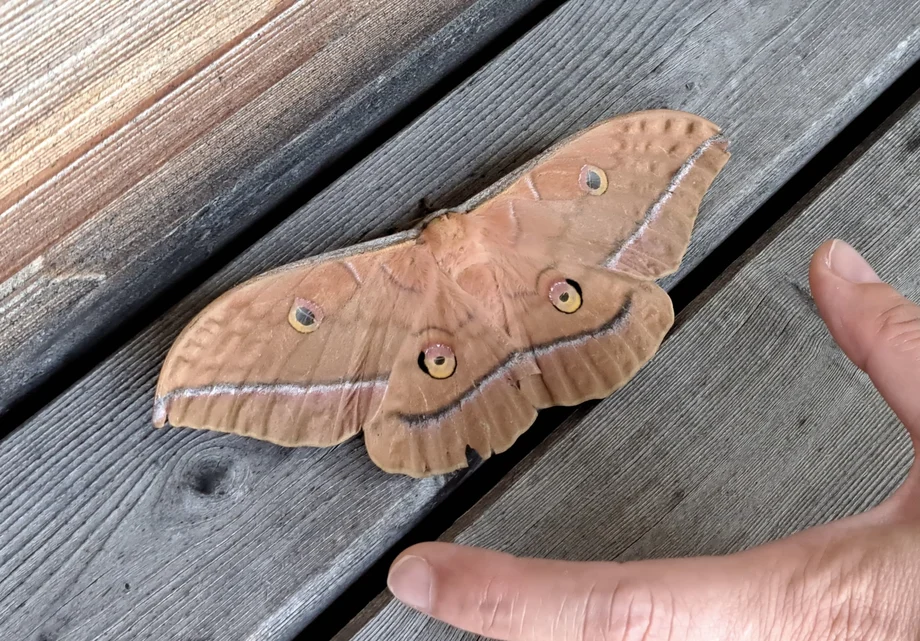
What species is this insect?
Antheraea yamamai
